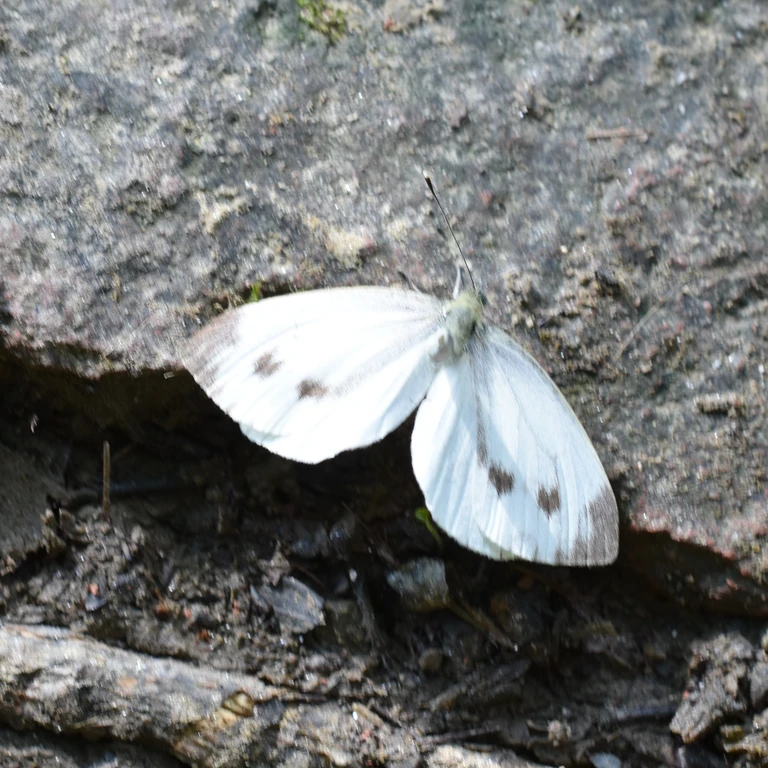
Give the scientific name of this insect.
Pieris napi
